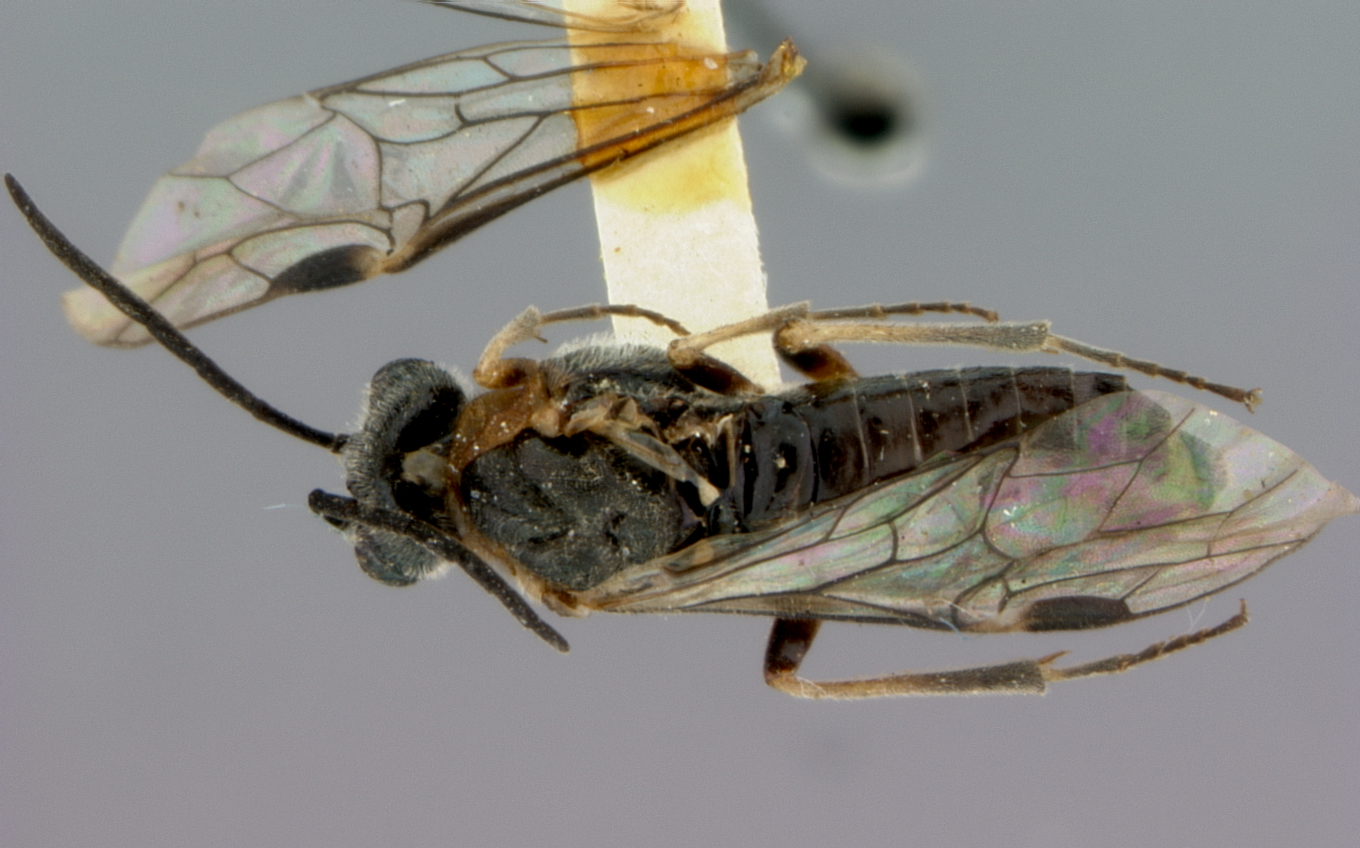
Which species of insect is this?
Dolerus insulicola
